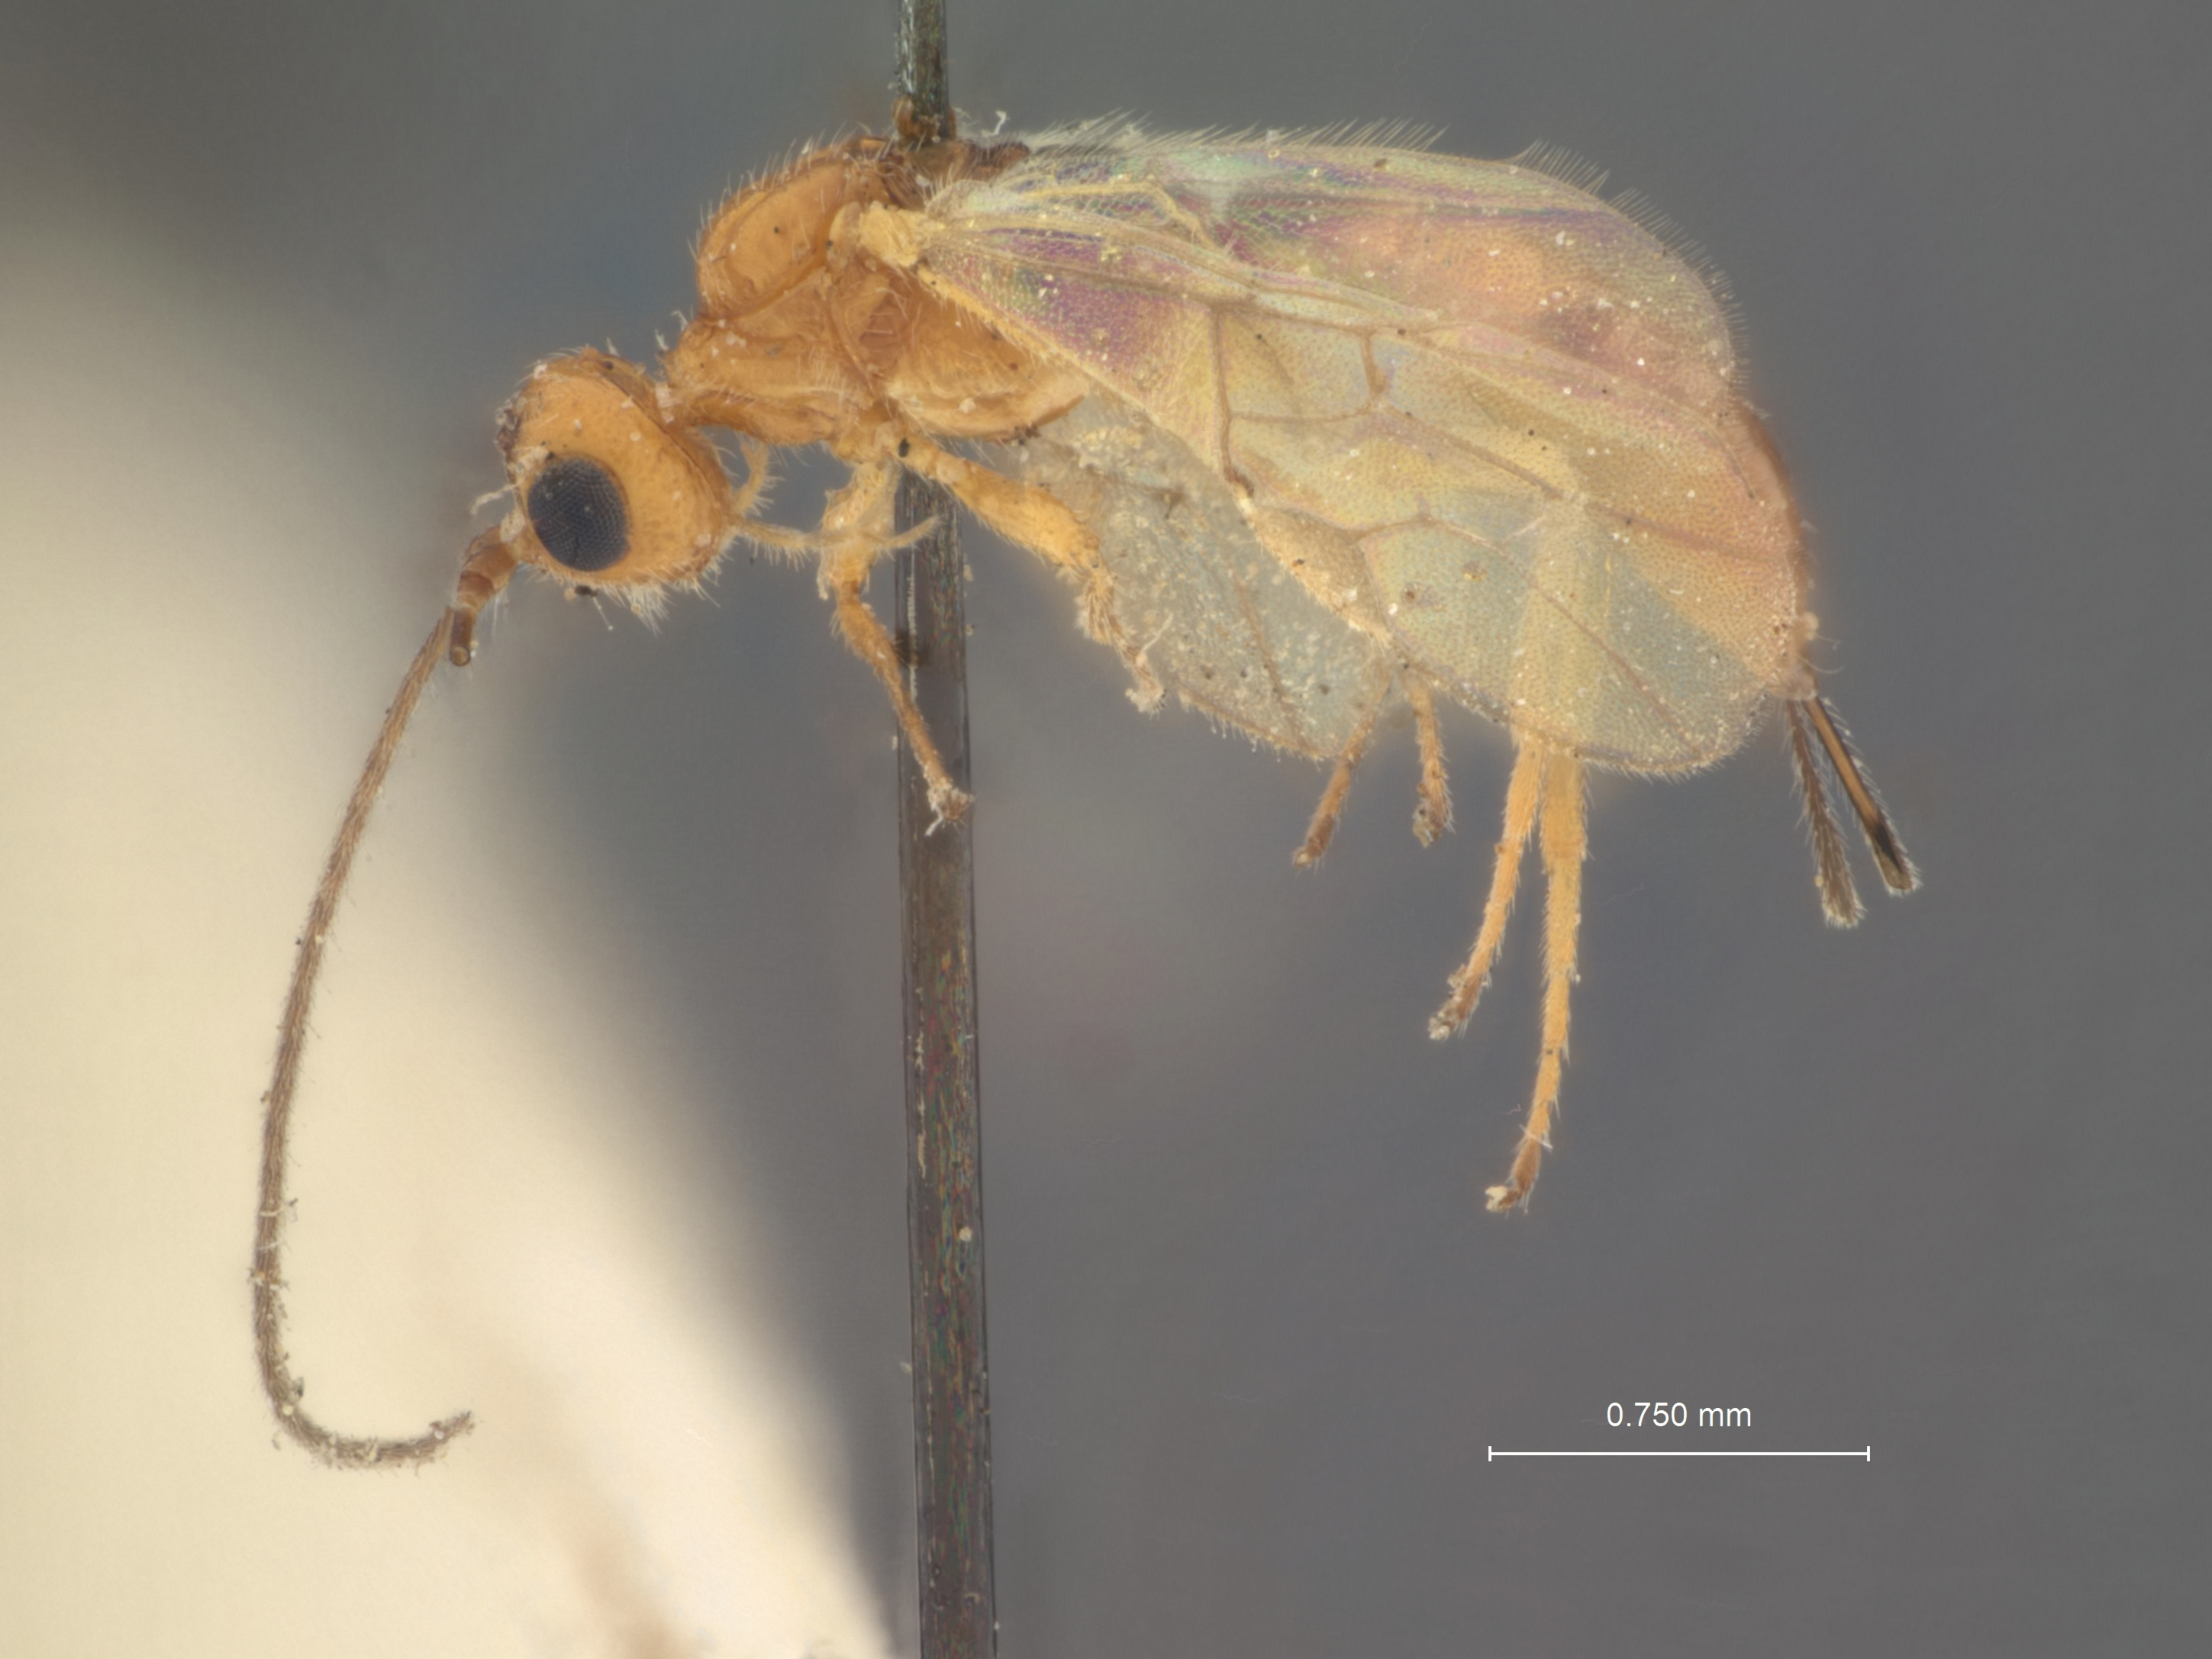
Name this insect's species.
Heterospilus cephi
